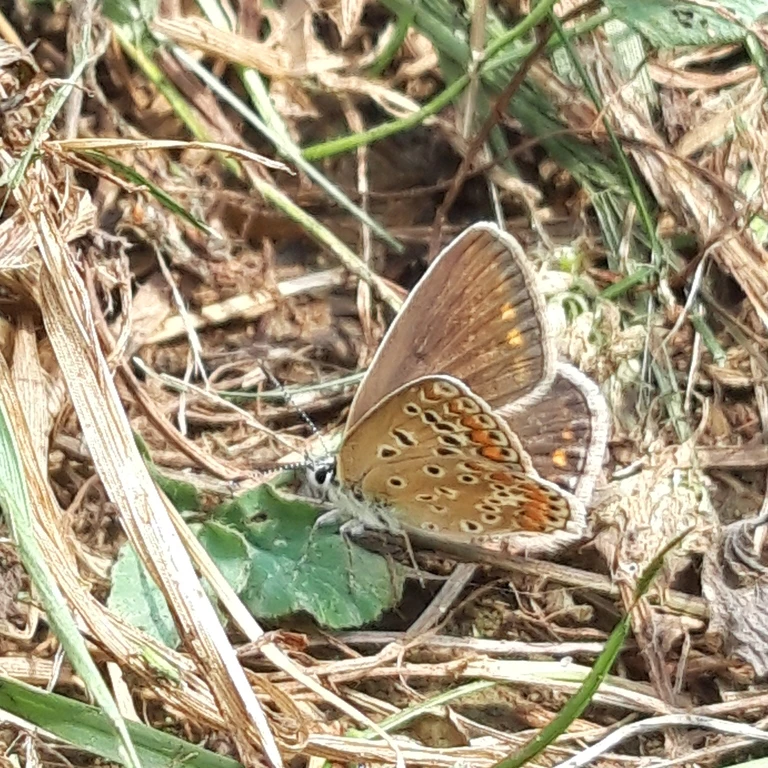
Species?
Polyommatus icarus
